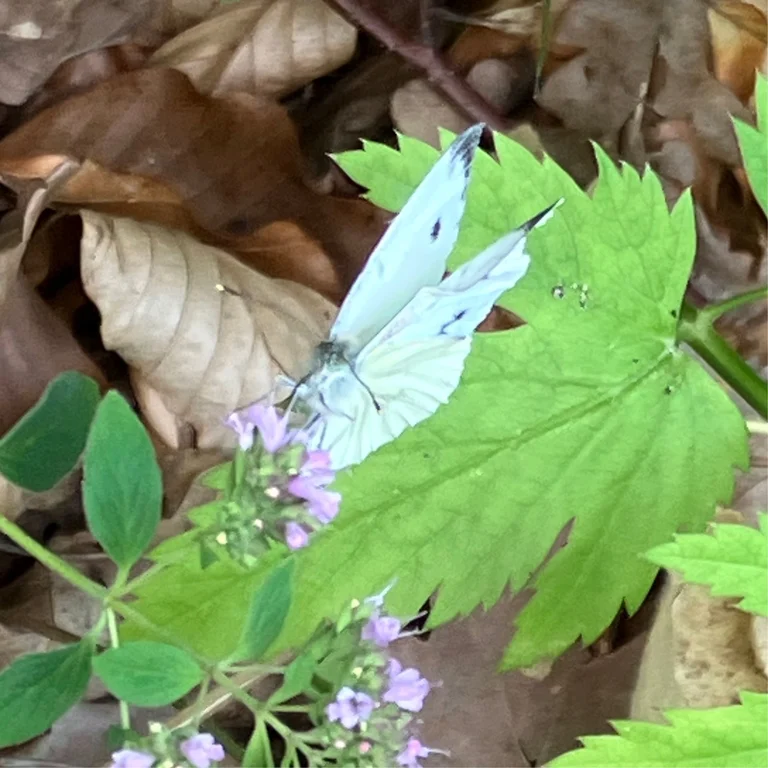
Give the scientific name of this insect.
Pieris napi
